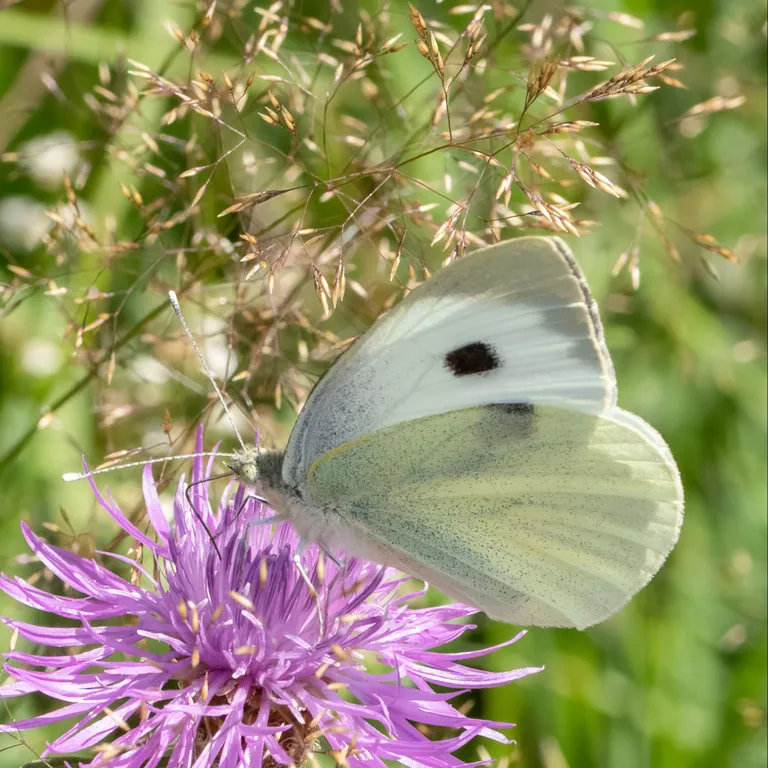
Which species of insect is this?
Pieris brassicae
